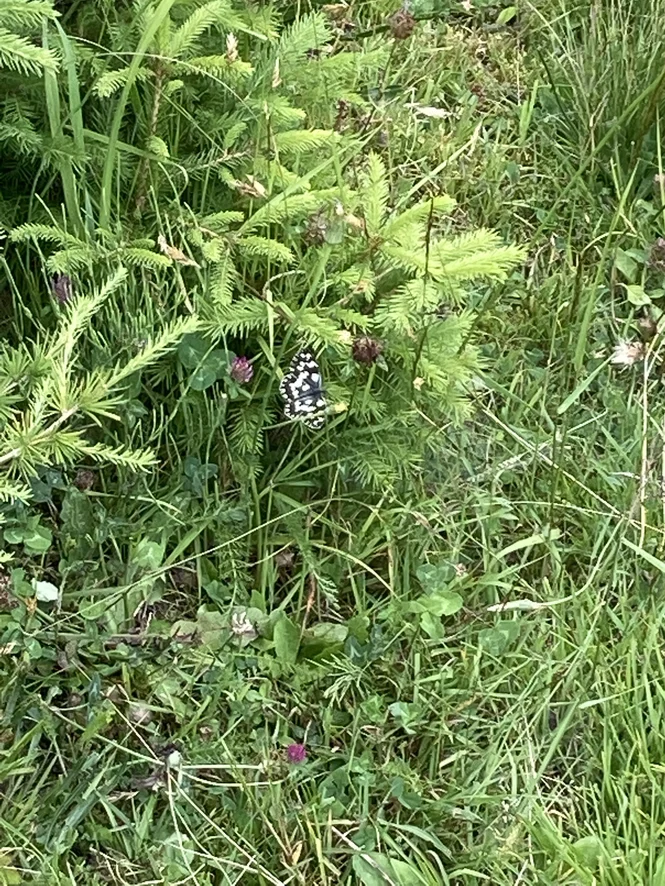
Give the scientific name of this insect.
Melanargia galathea
